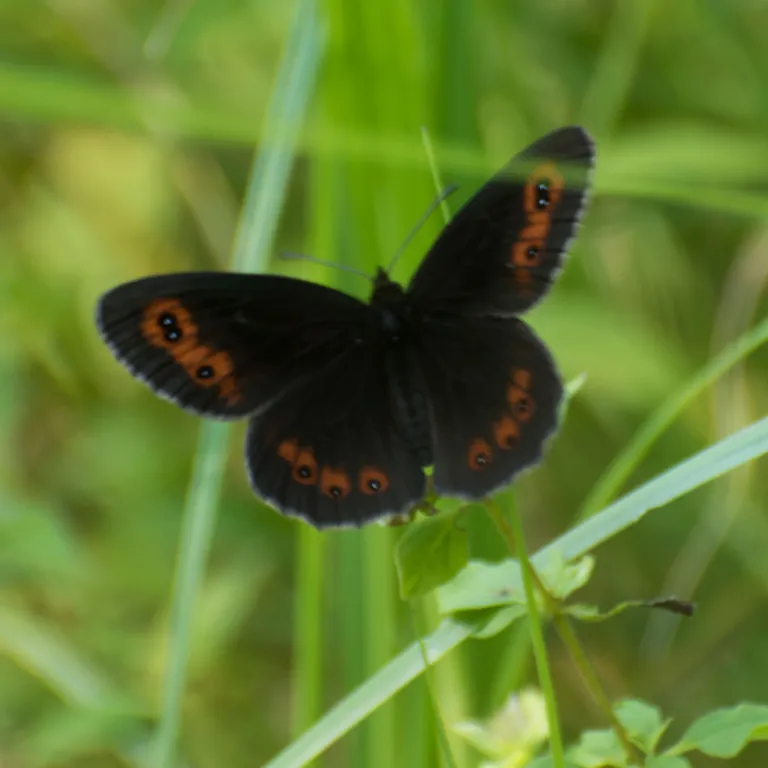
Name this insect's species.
Erebia aethiops
